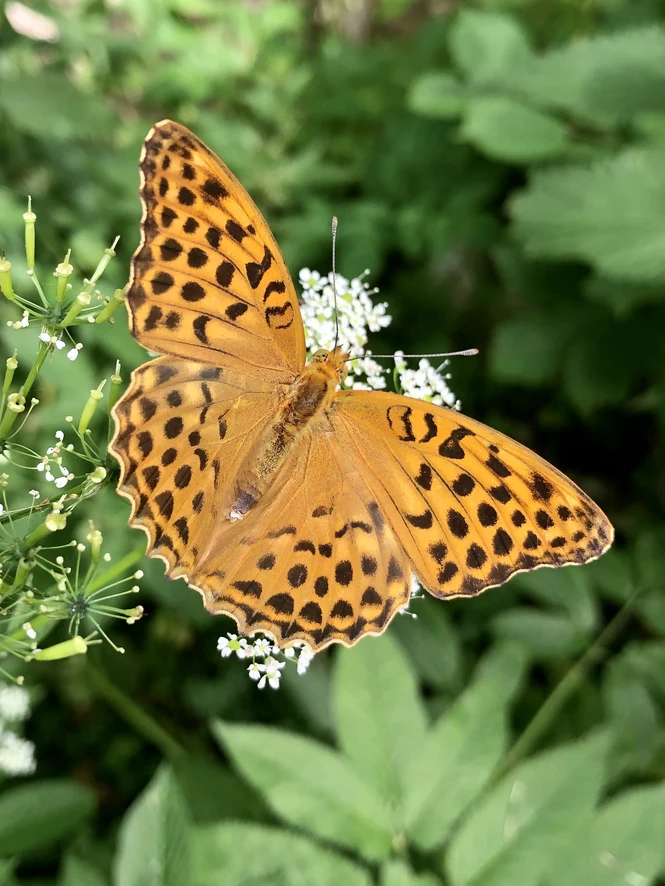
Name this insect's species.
Argynnis paphia
